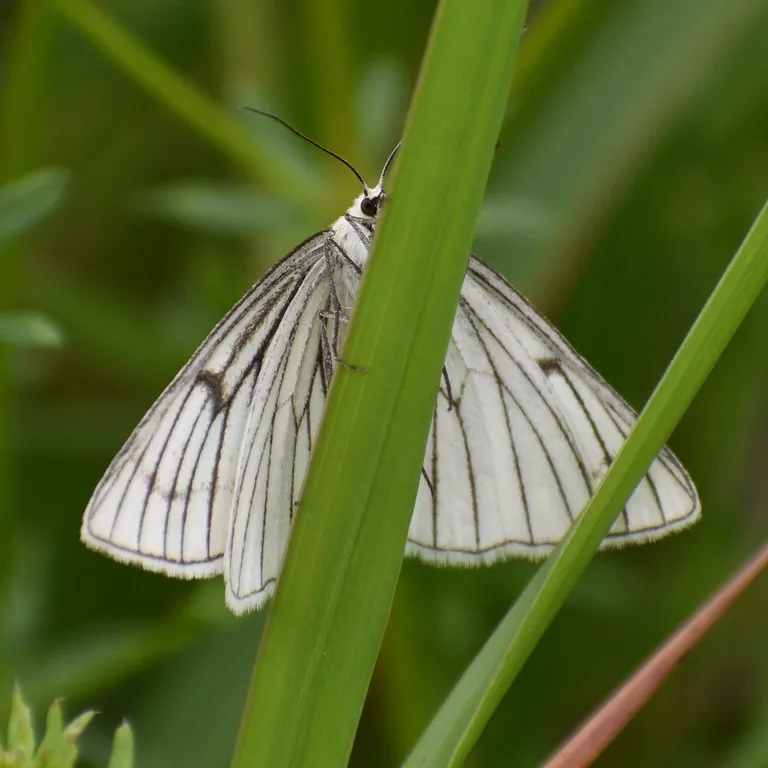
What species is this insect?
Siona lineata
